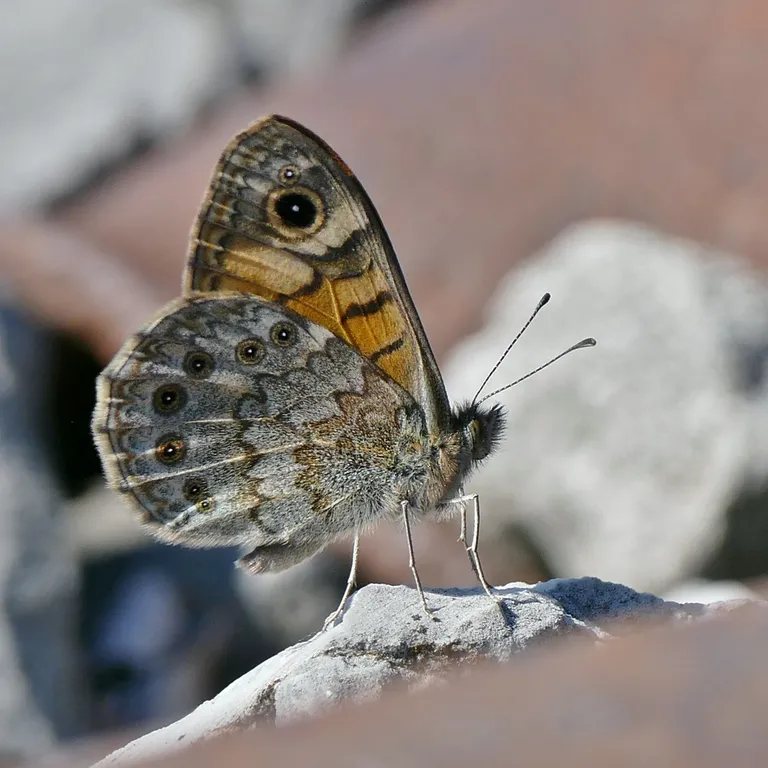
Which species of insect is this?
Lasiommata megera (also Pararge megera)
